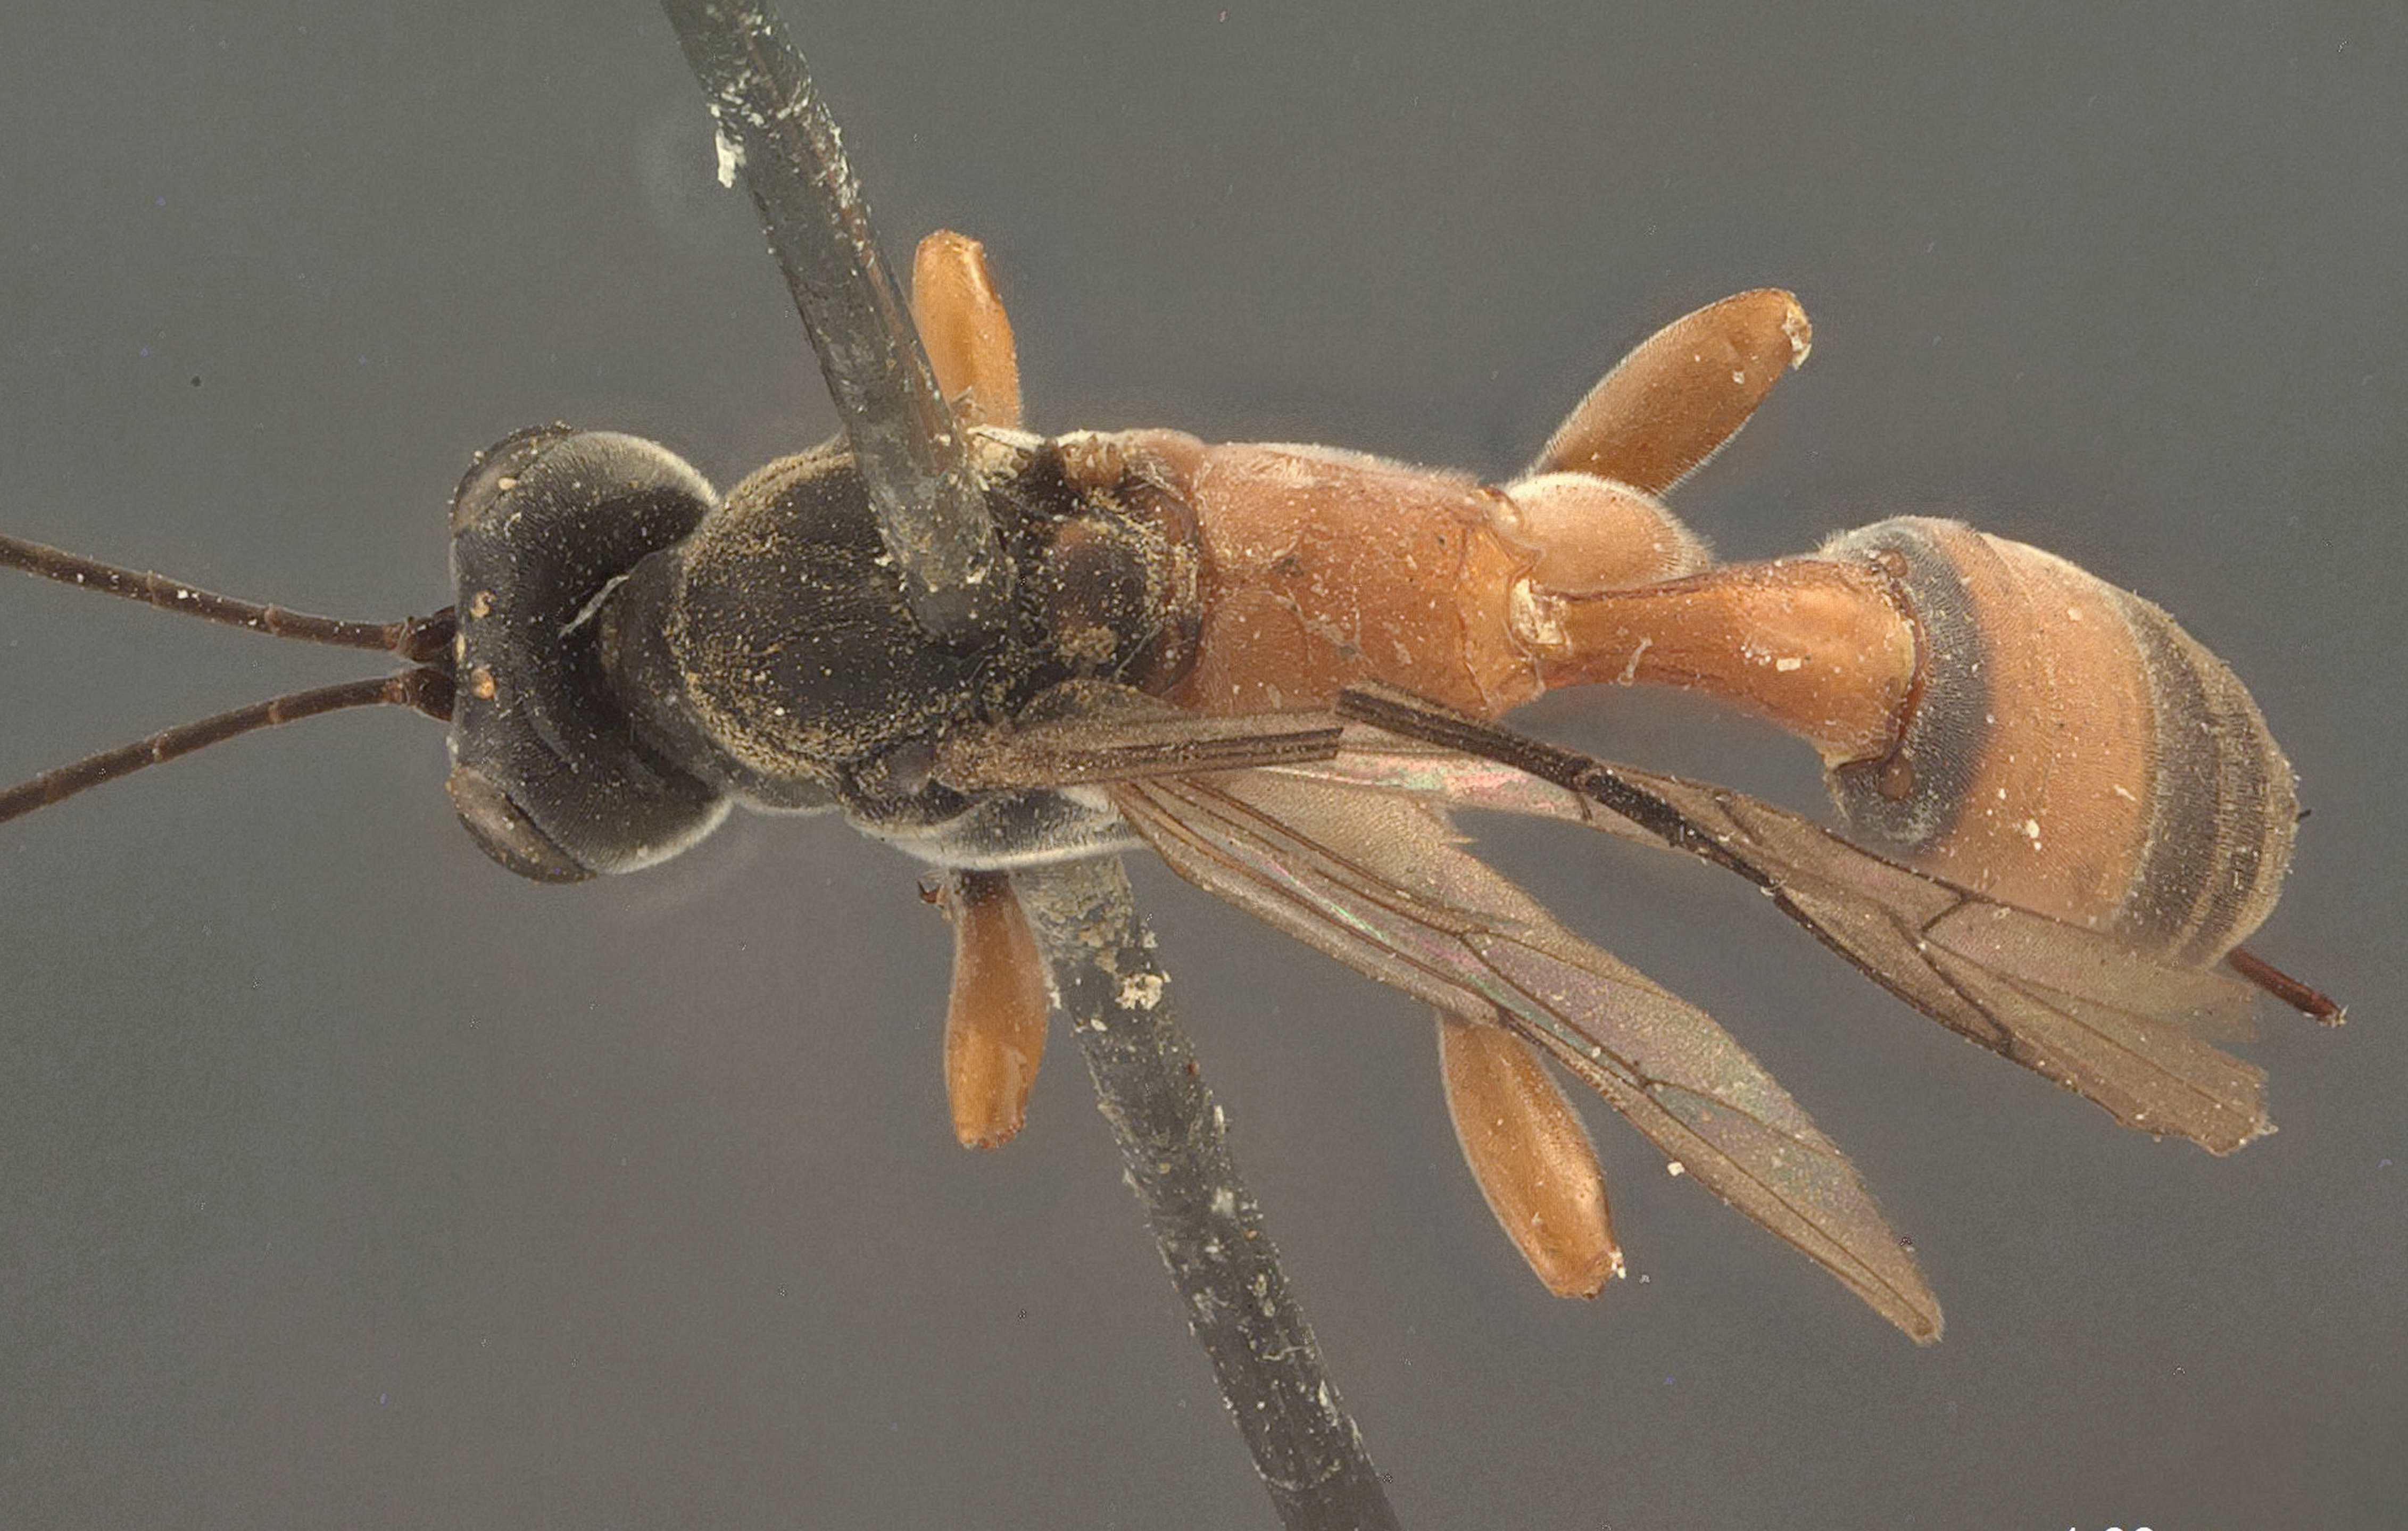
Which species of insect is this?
Eripternimorpha scirpophagae
